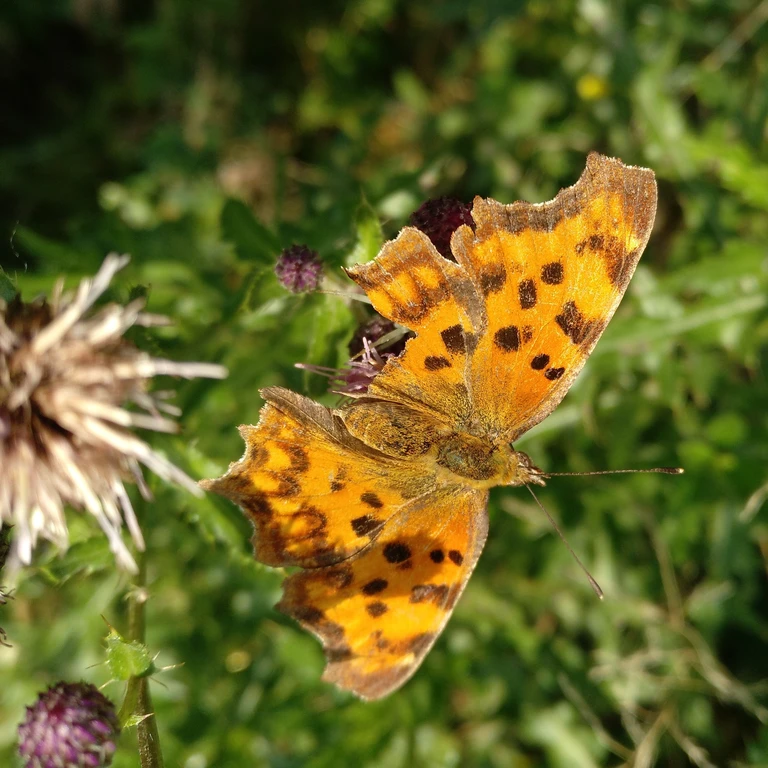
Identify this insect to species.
Polygonia c-album
